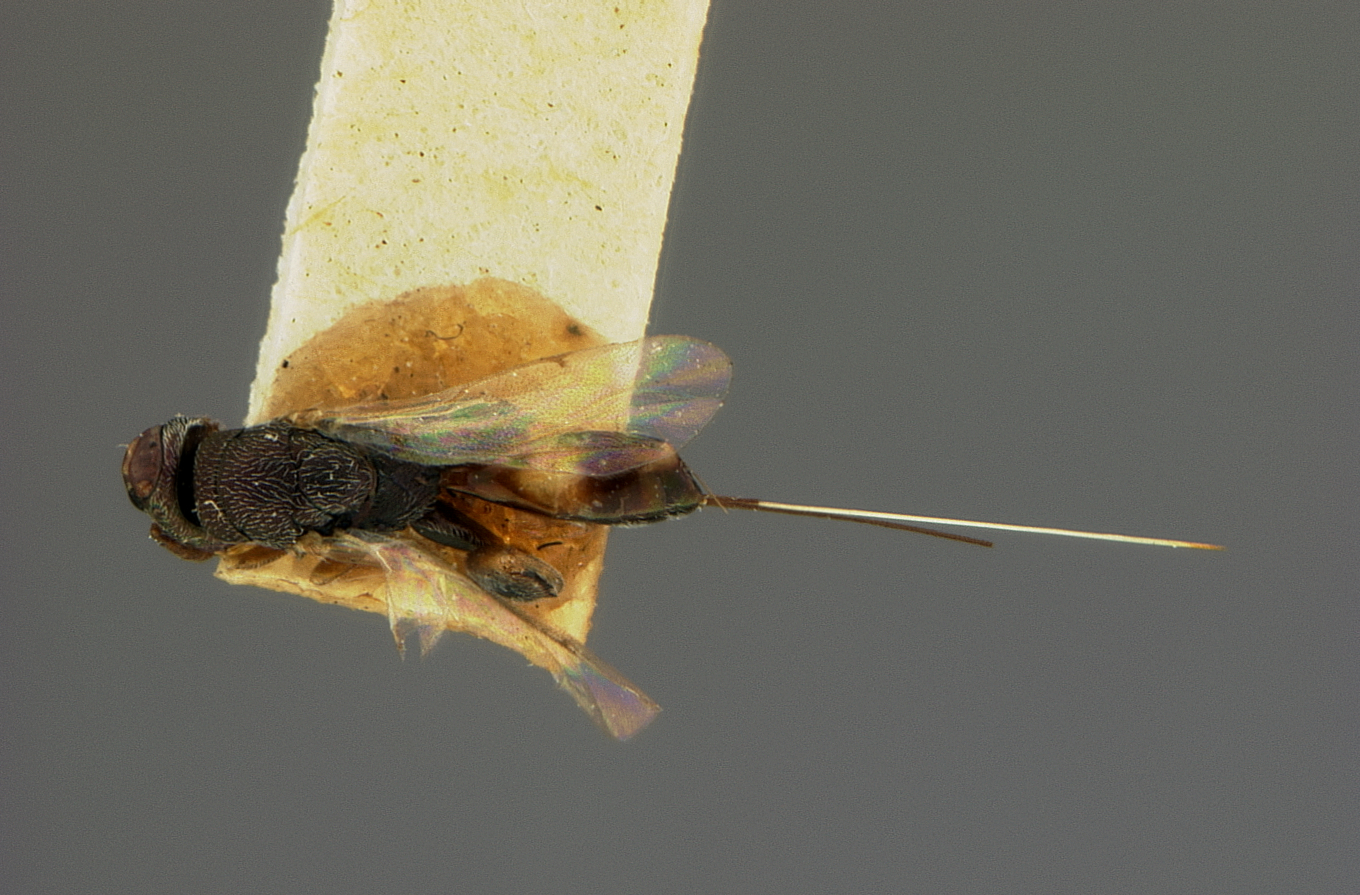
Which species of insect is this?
Podagrion mantis
